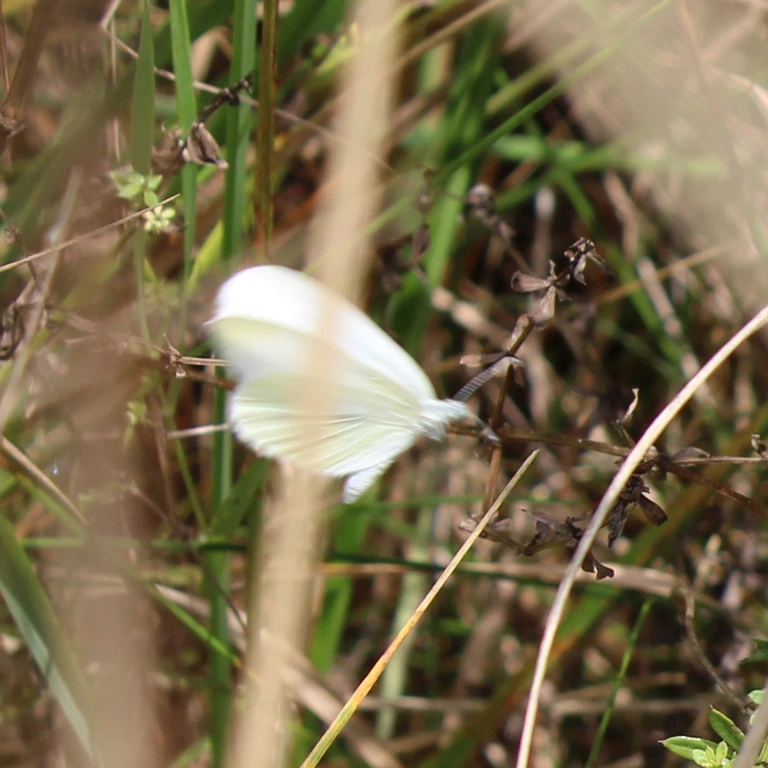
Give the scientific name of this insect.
Leptidea sinapis/juvernica
